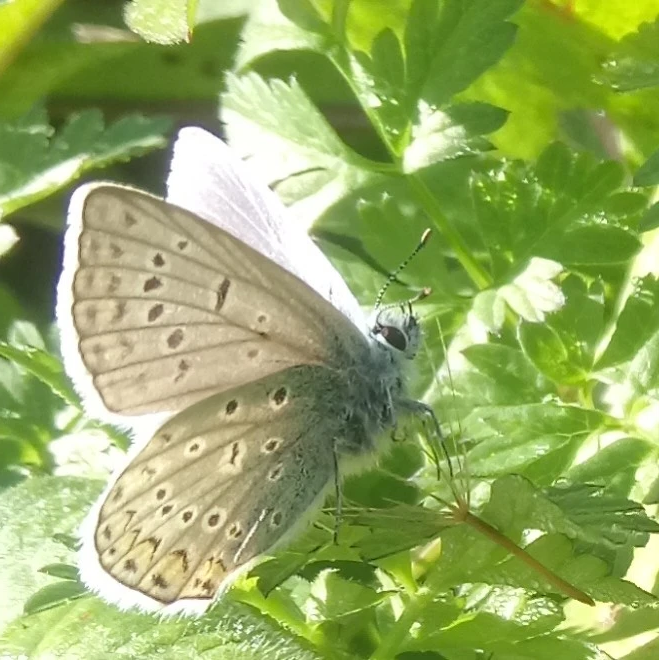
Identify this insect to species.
Polyommatus icarus
